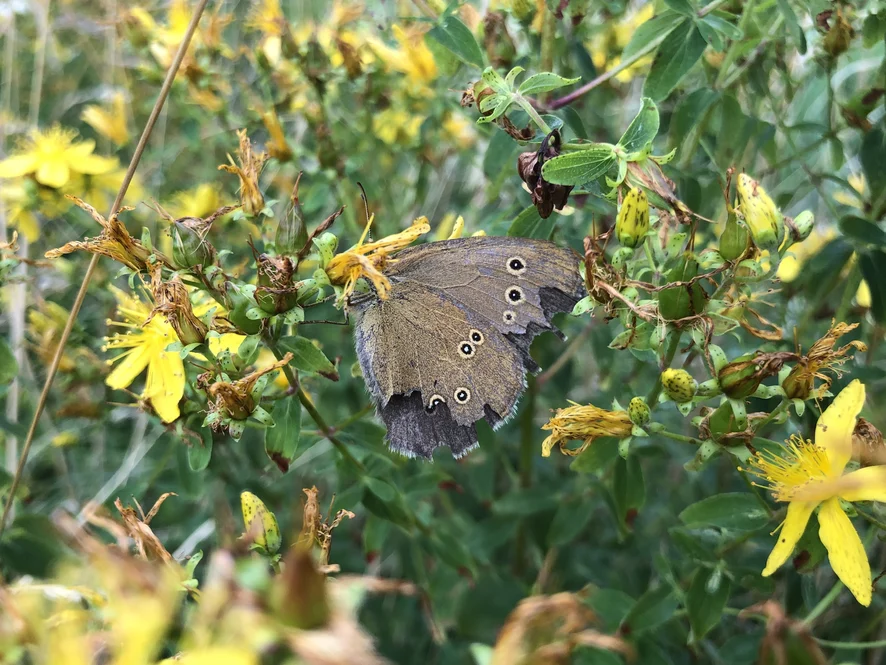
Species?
Aphantopus hyperantus
